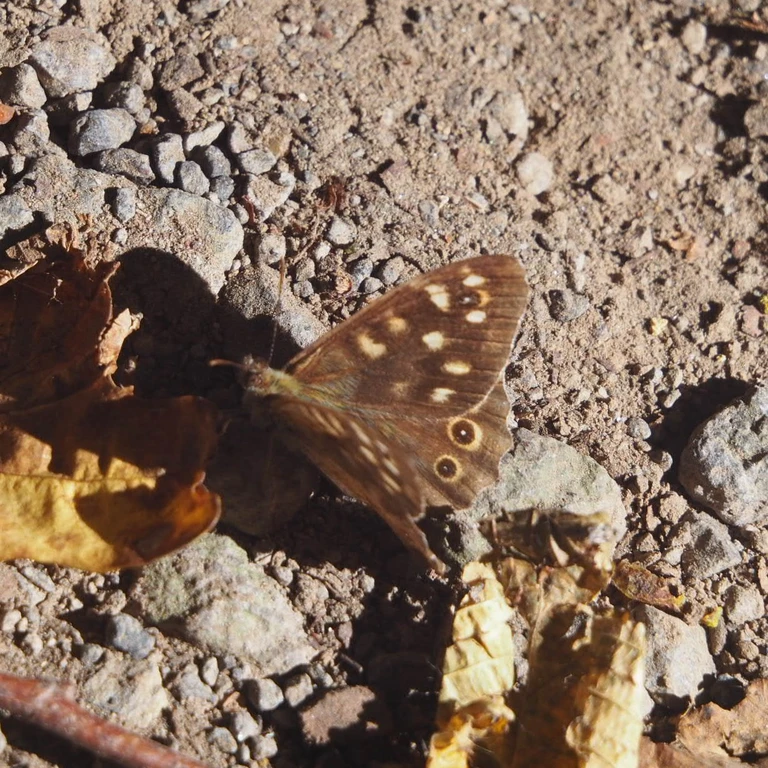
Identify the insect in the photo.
Pararge aegeria
